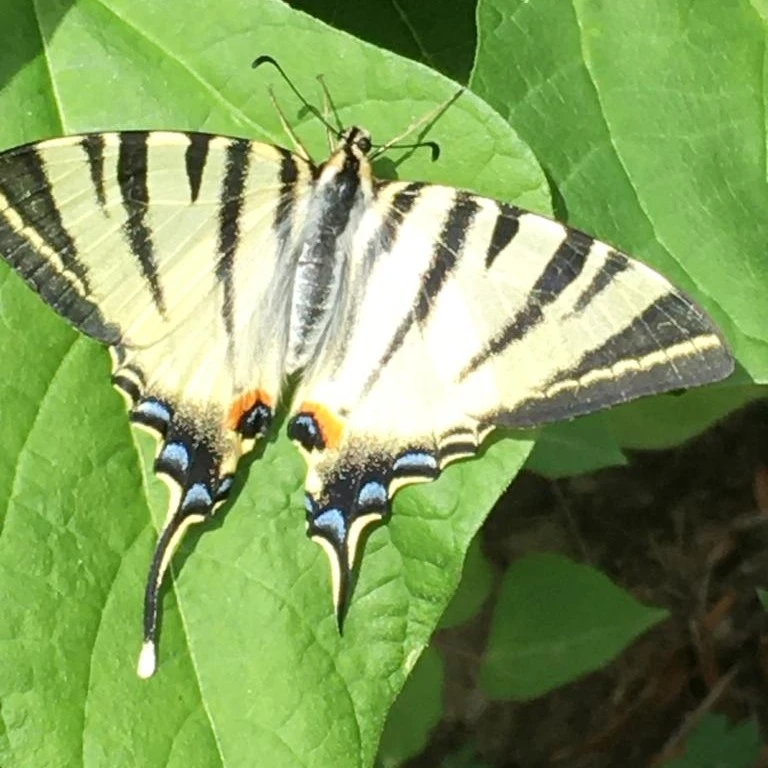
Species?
Iphiclides podalirius
